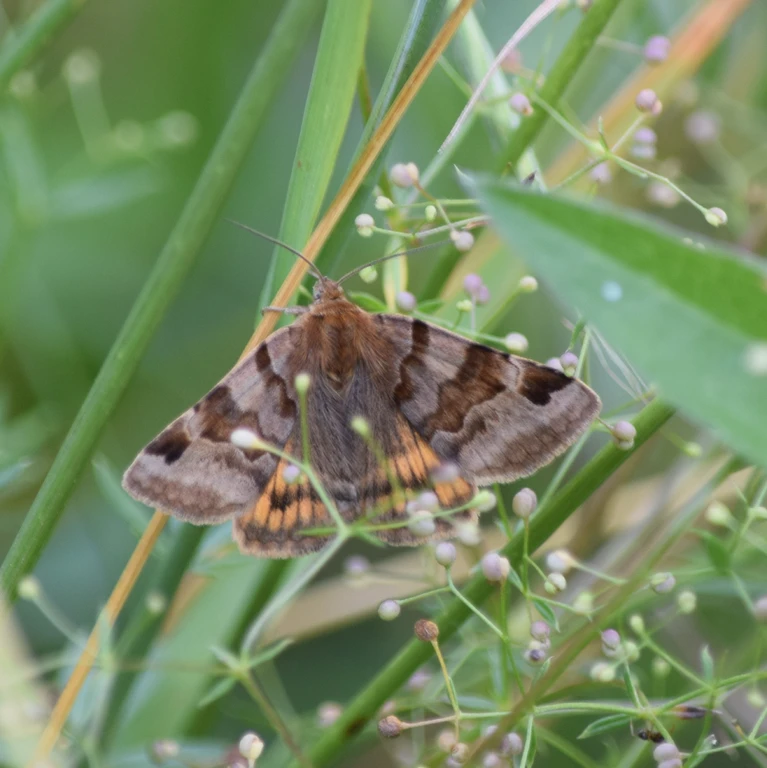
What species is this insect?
Euclidia glyphica
